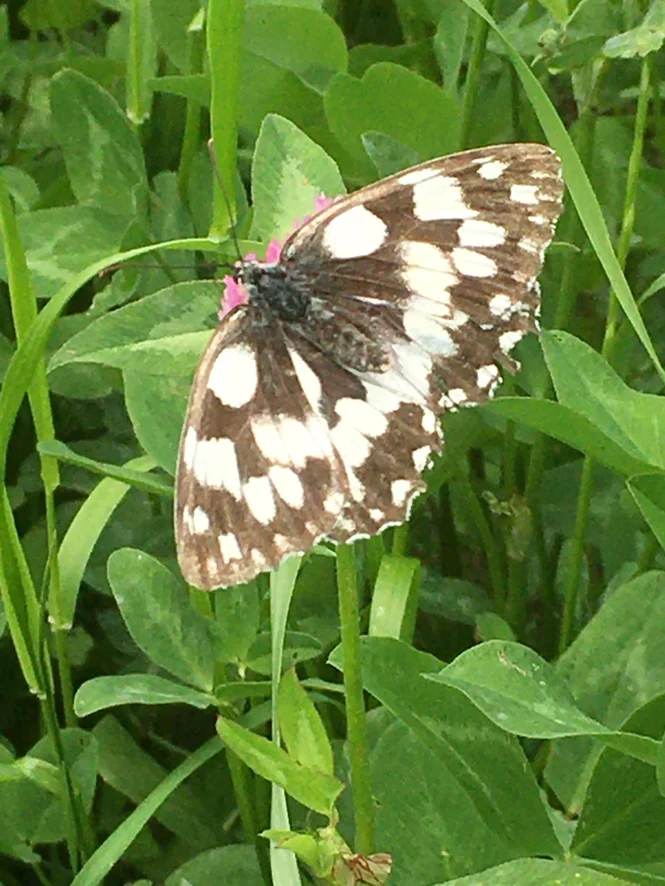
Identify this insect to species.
Melanargia galathea
